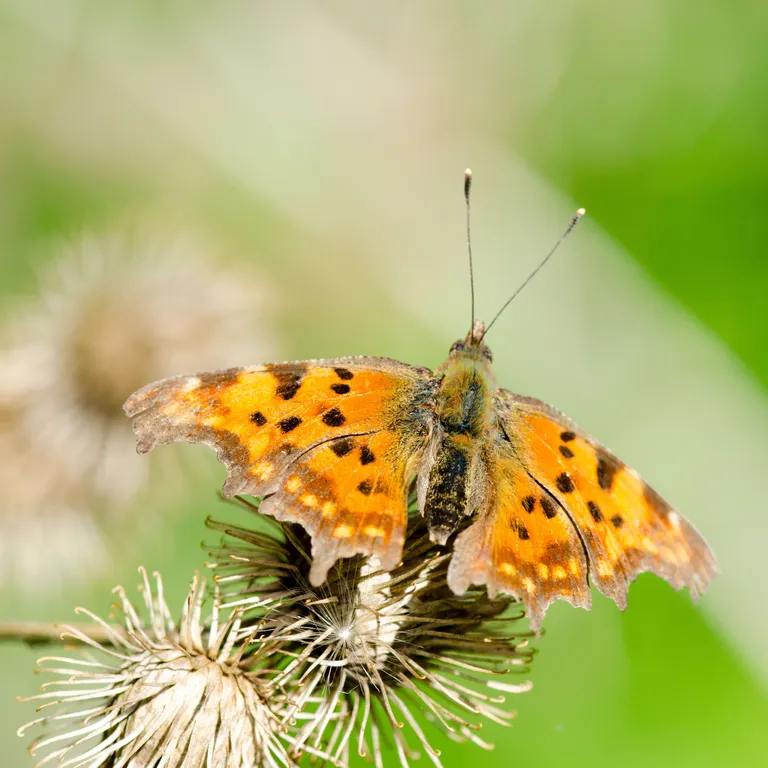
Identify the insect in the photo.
Polygonia c-album
